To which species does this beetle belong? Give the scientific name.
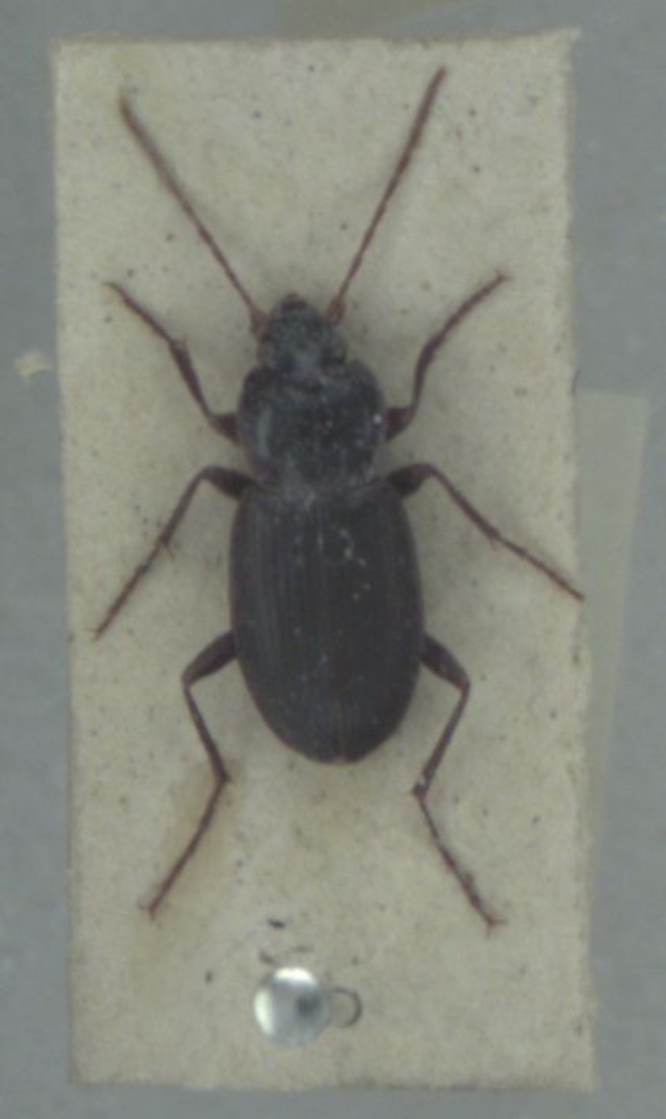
Calathus rotundicollis
